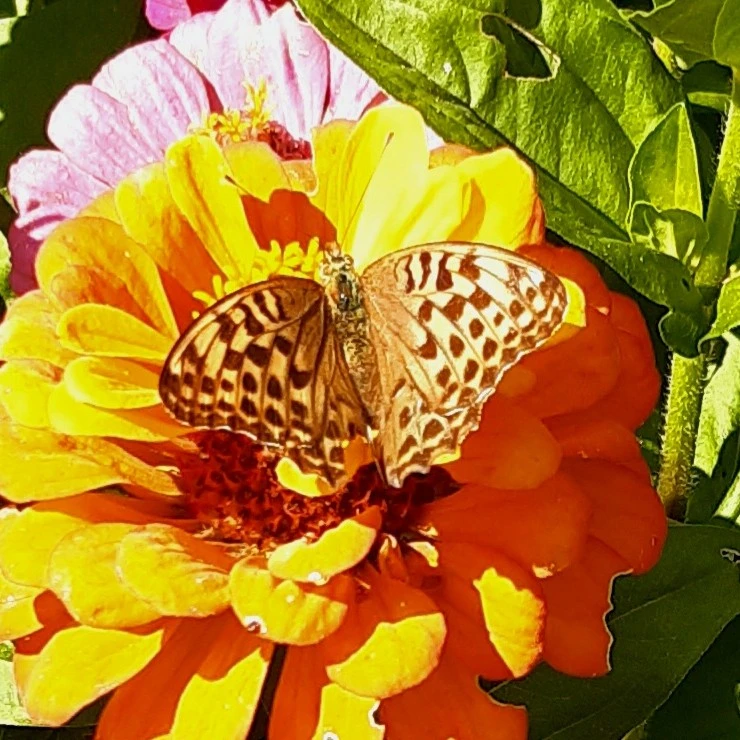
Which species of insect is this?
Argynnis paphia
